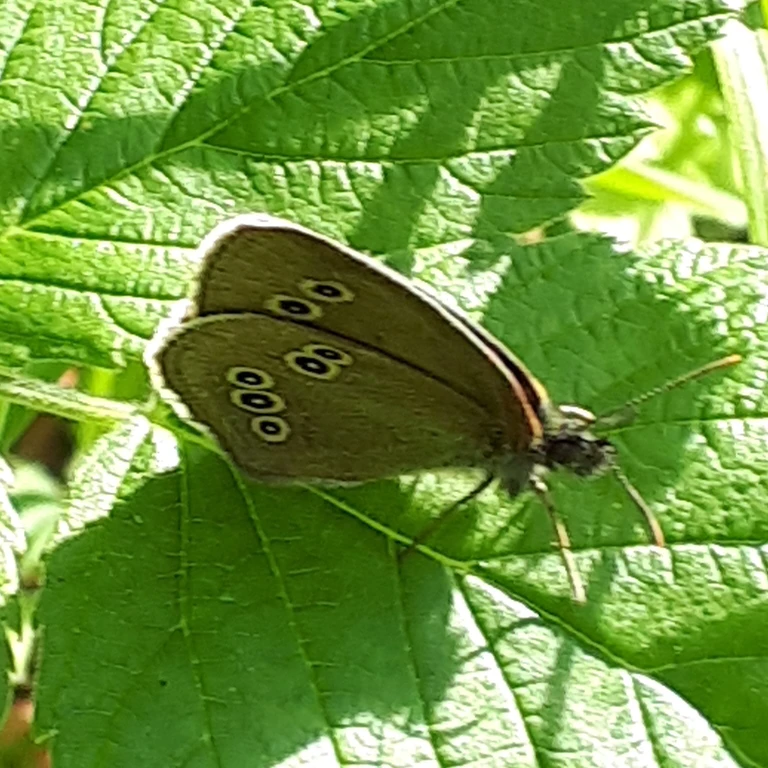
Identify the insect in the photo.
Aphantopus hyperantus
